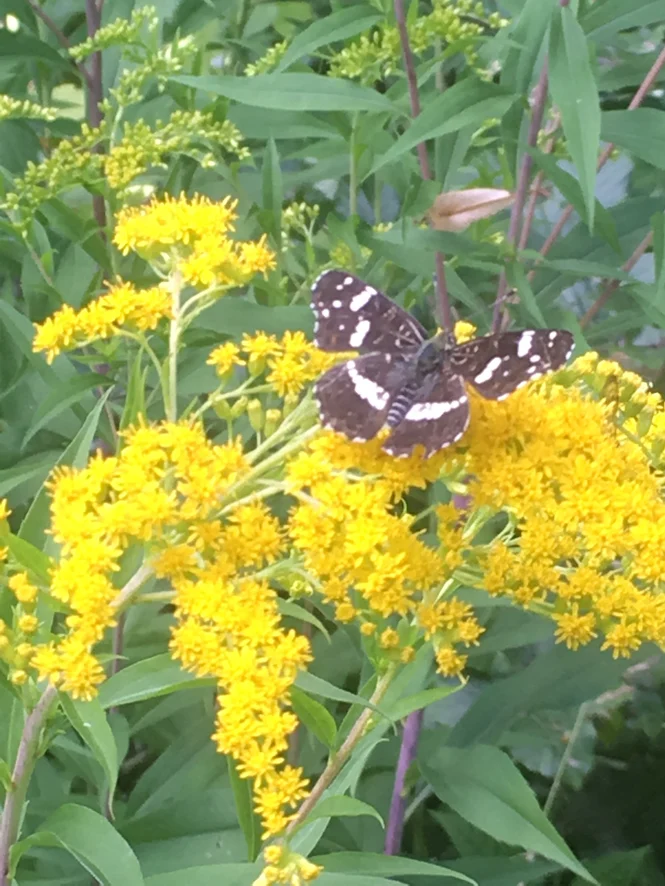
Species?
Araschnia levana
